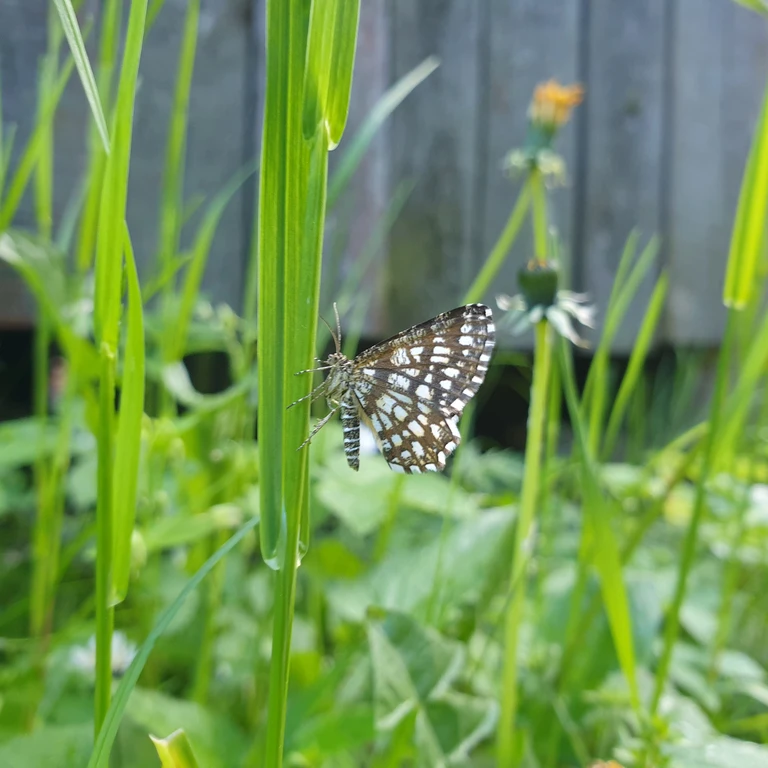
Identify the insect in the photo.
Chiasmia clathrata
